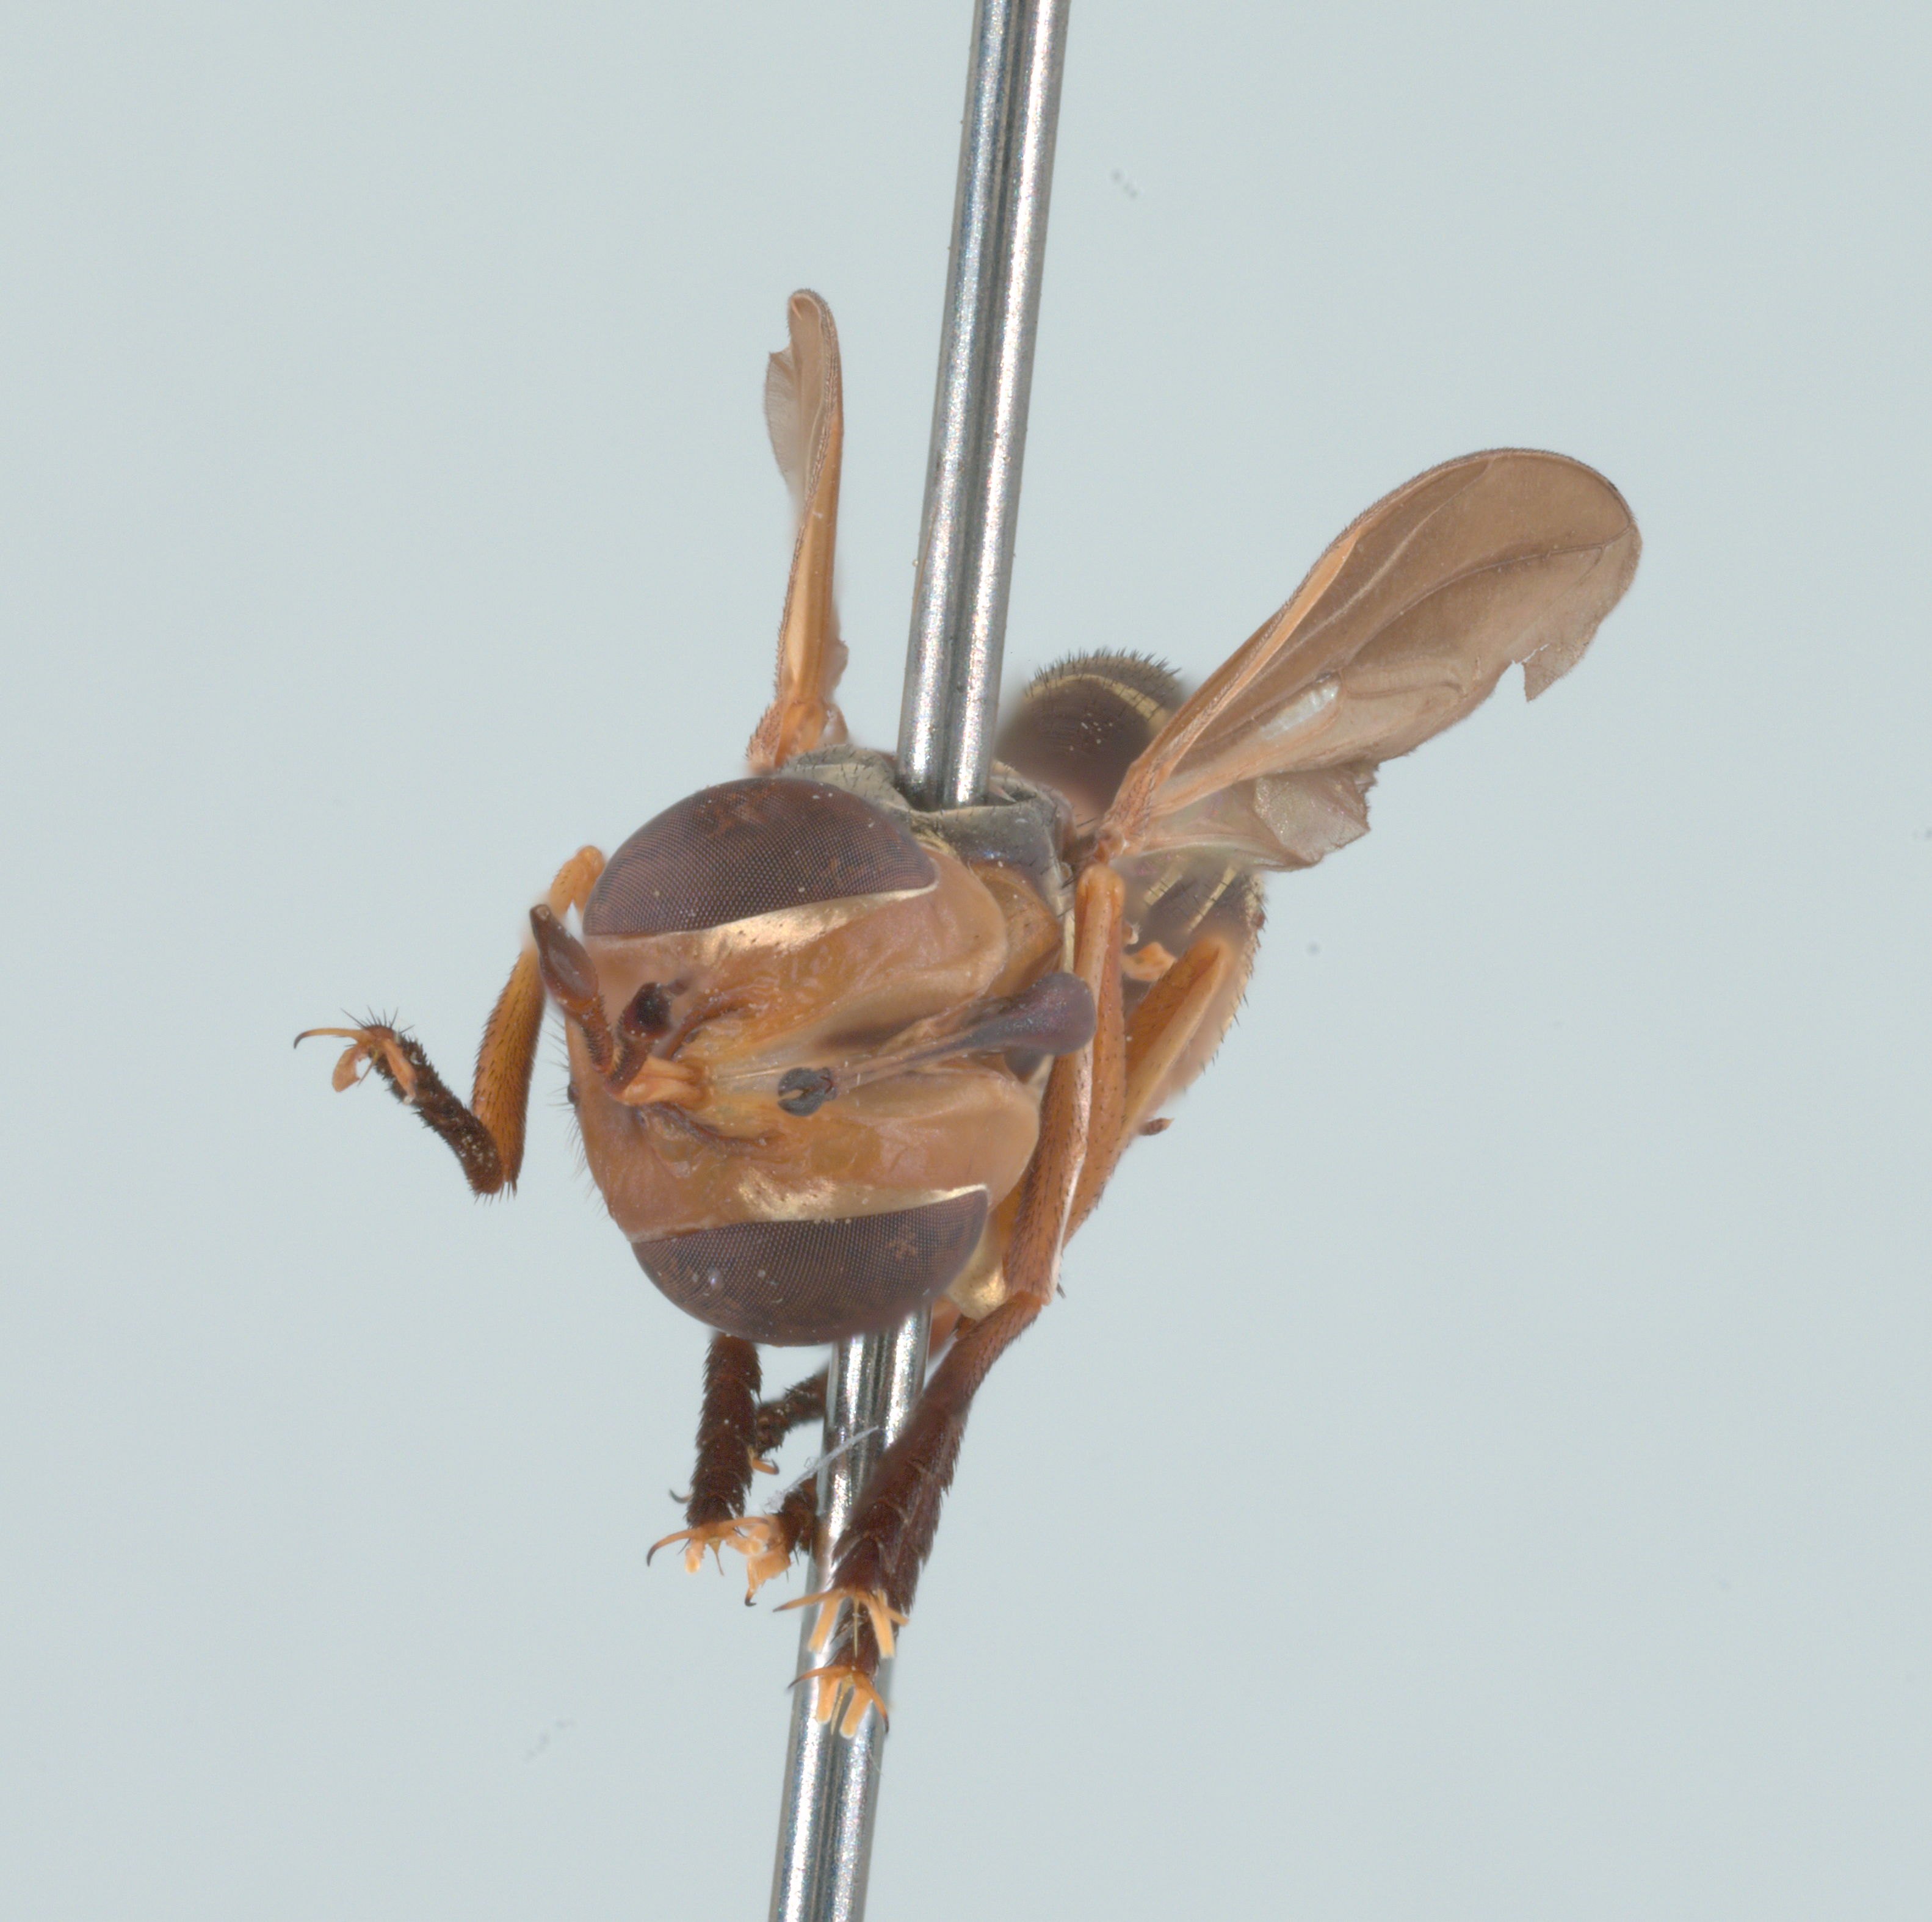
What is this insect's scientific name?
Physoconops brachyrhynchus
